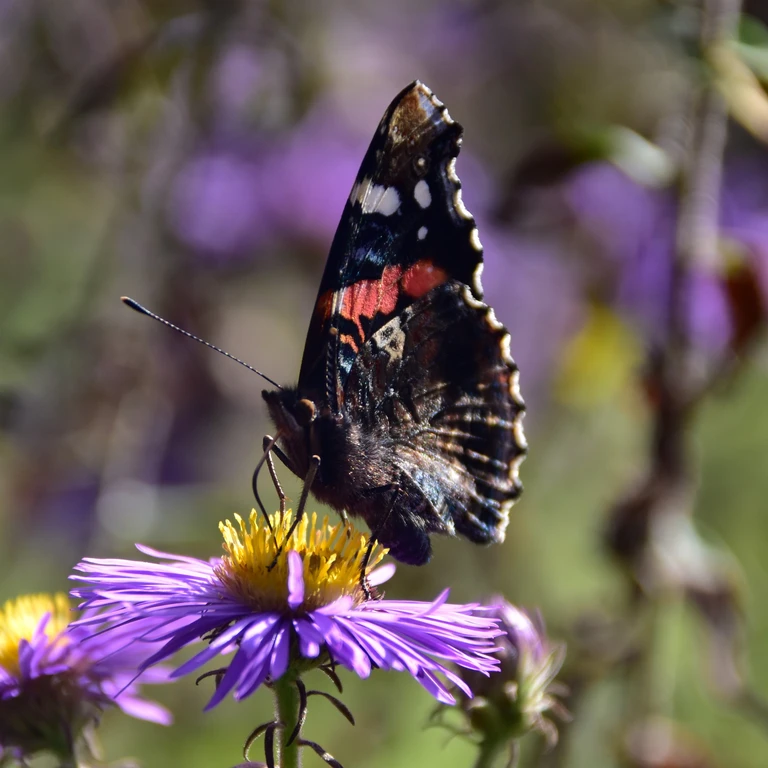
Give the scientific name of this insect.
Vanessa atalanta
